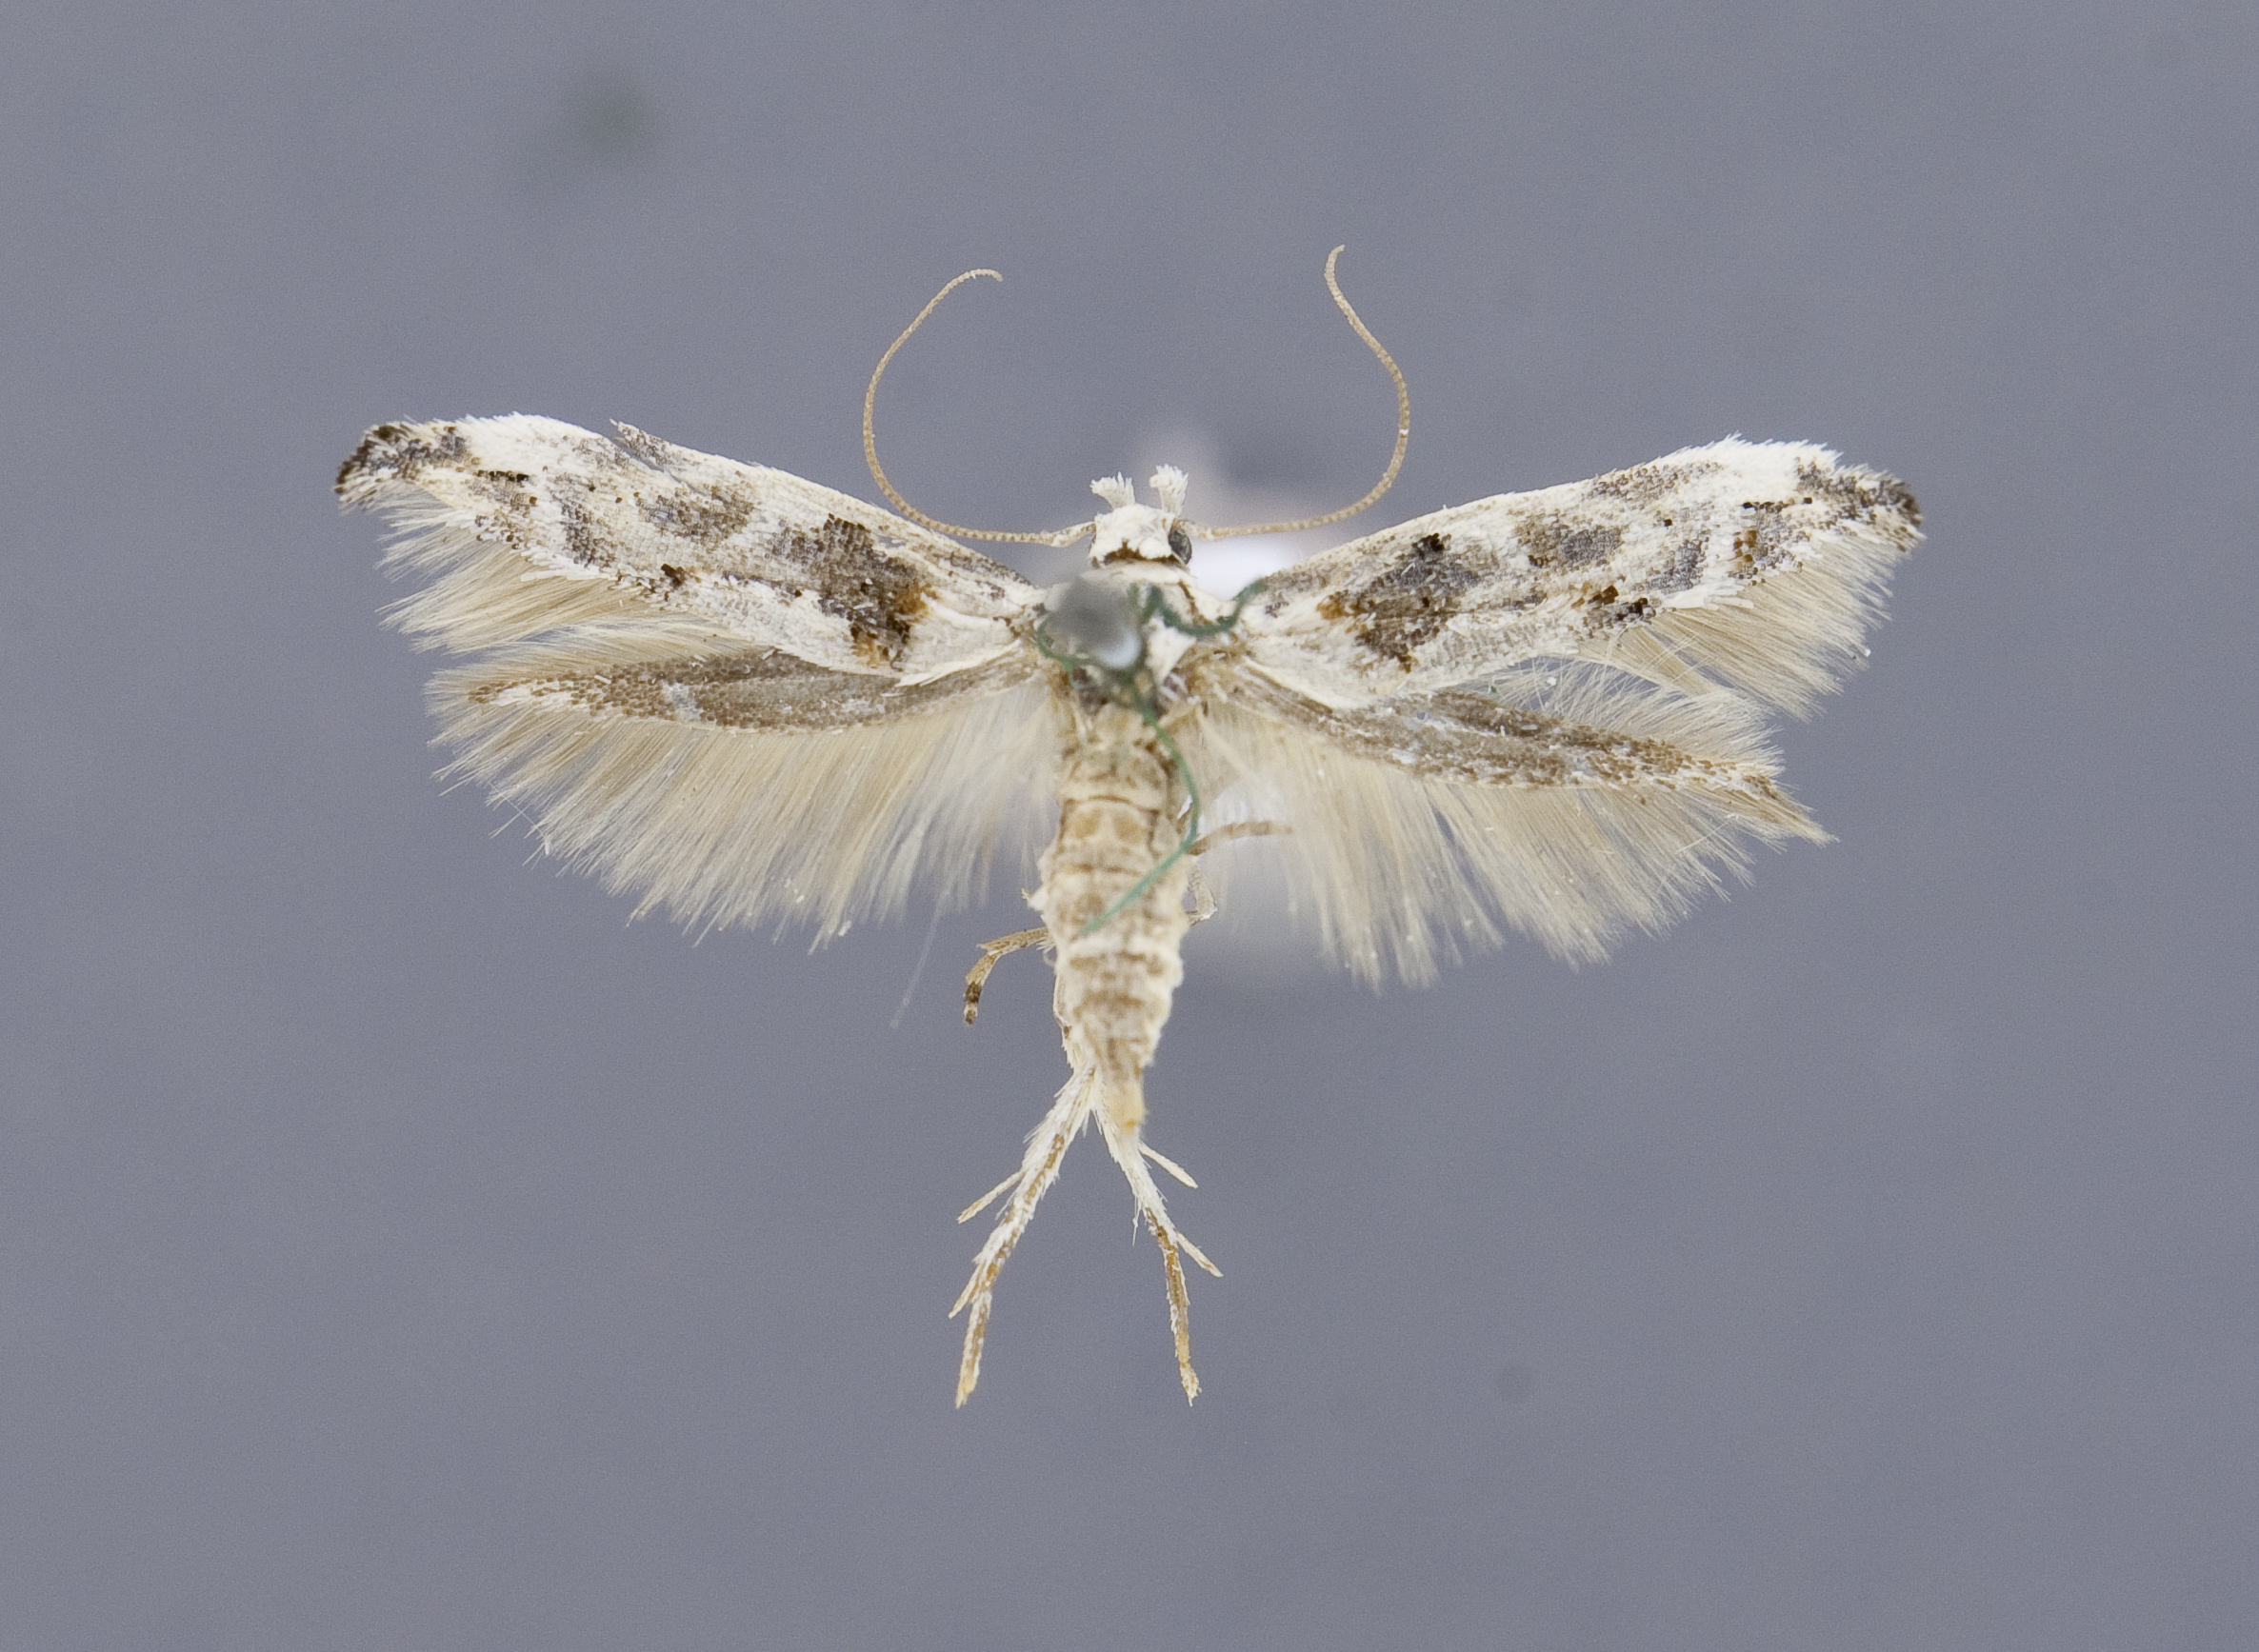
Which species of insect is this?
Mompha claudiella
